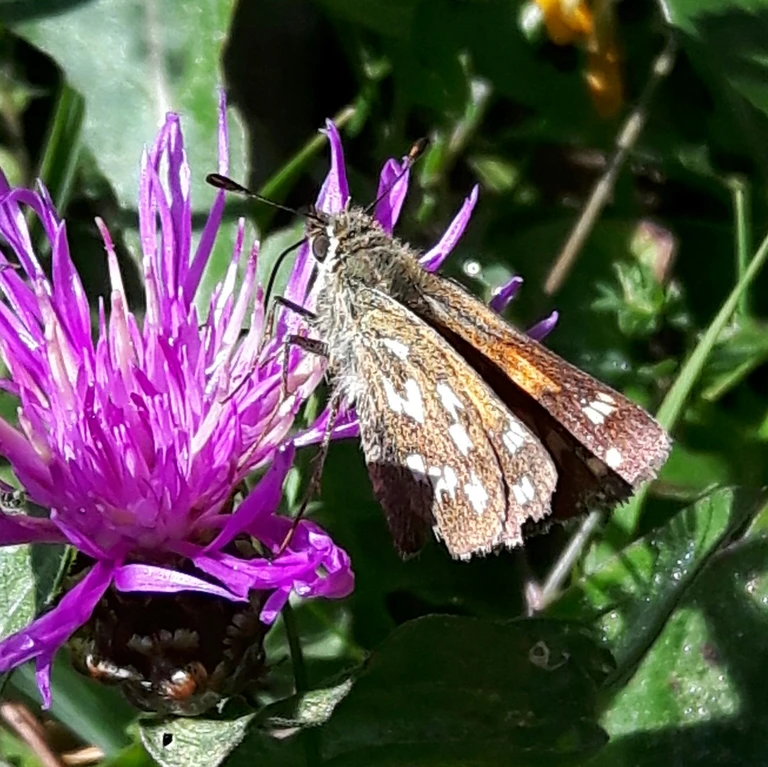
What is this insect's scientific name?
Hesperia comma
